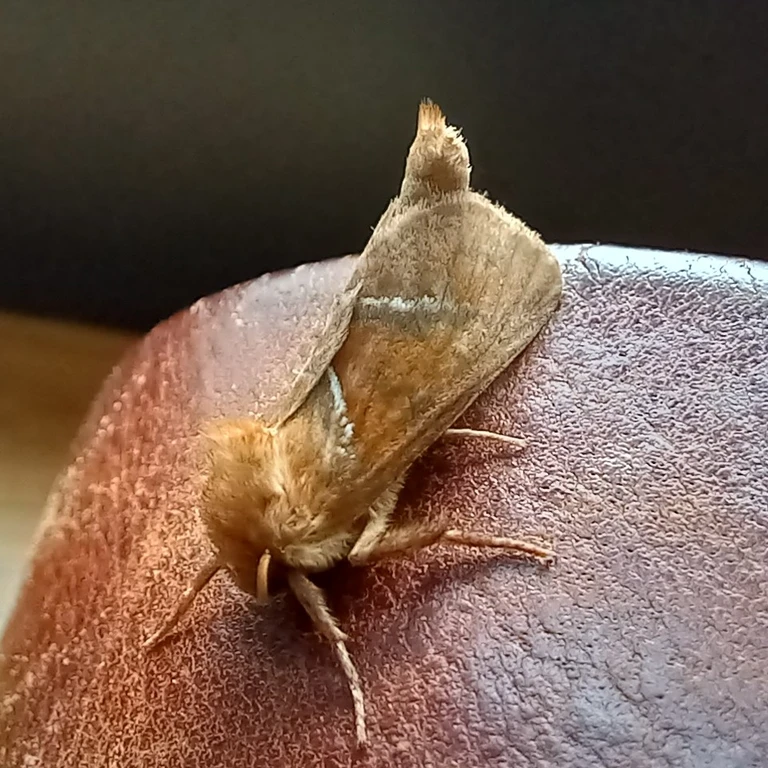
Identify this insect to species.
Triodia sylvina
